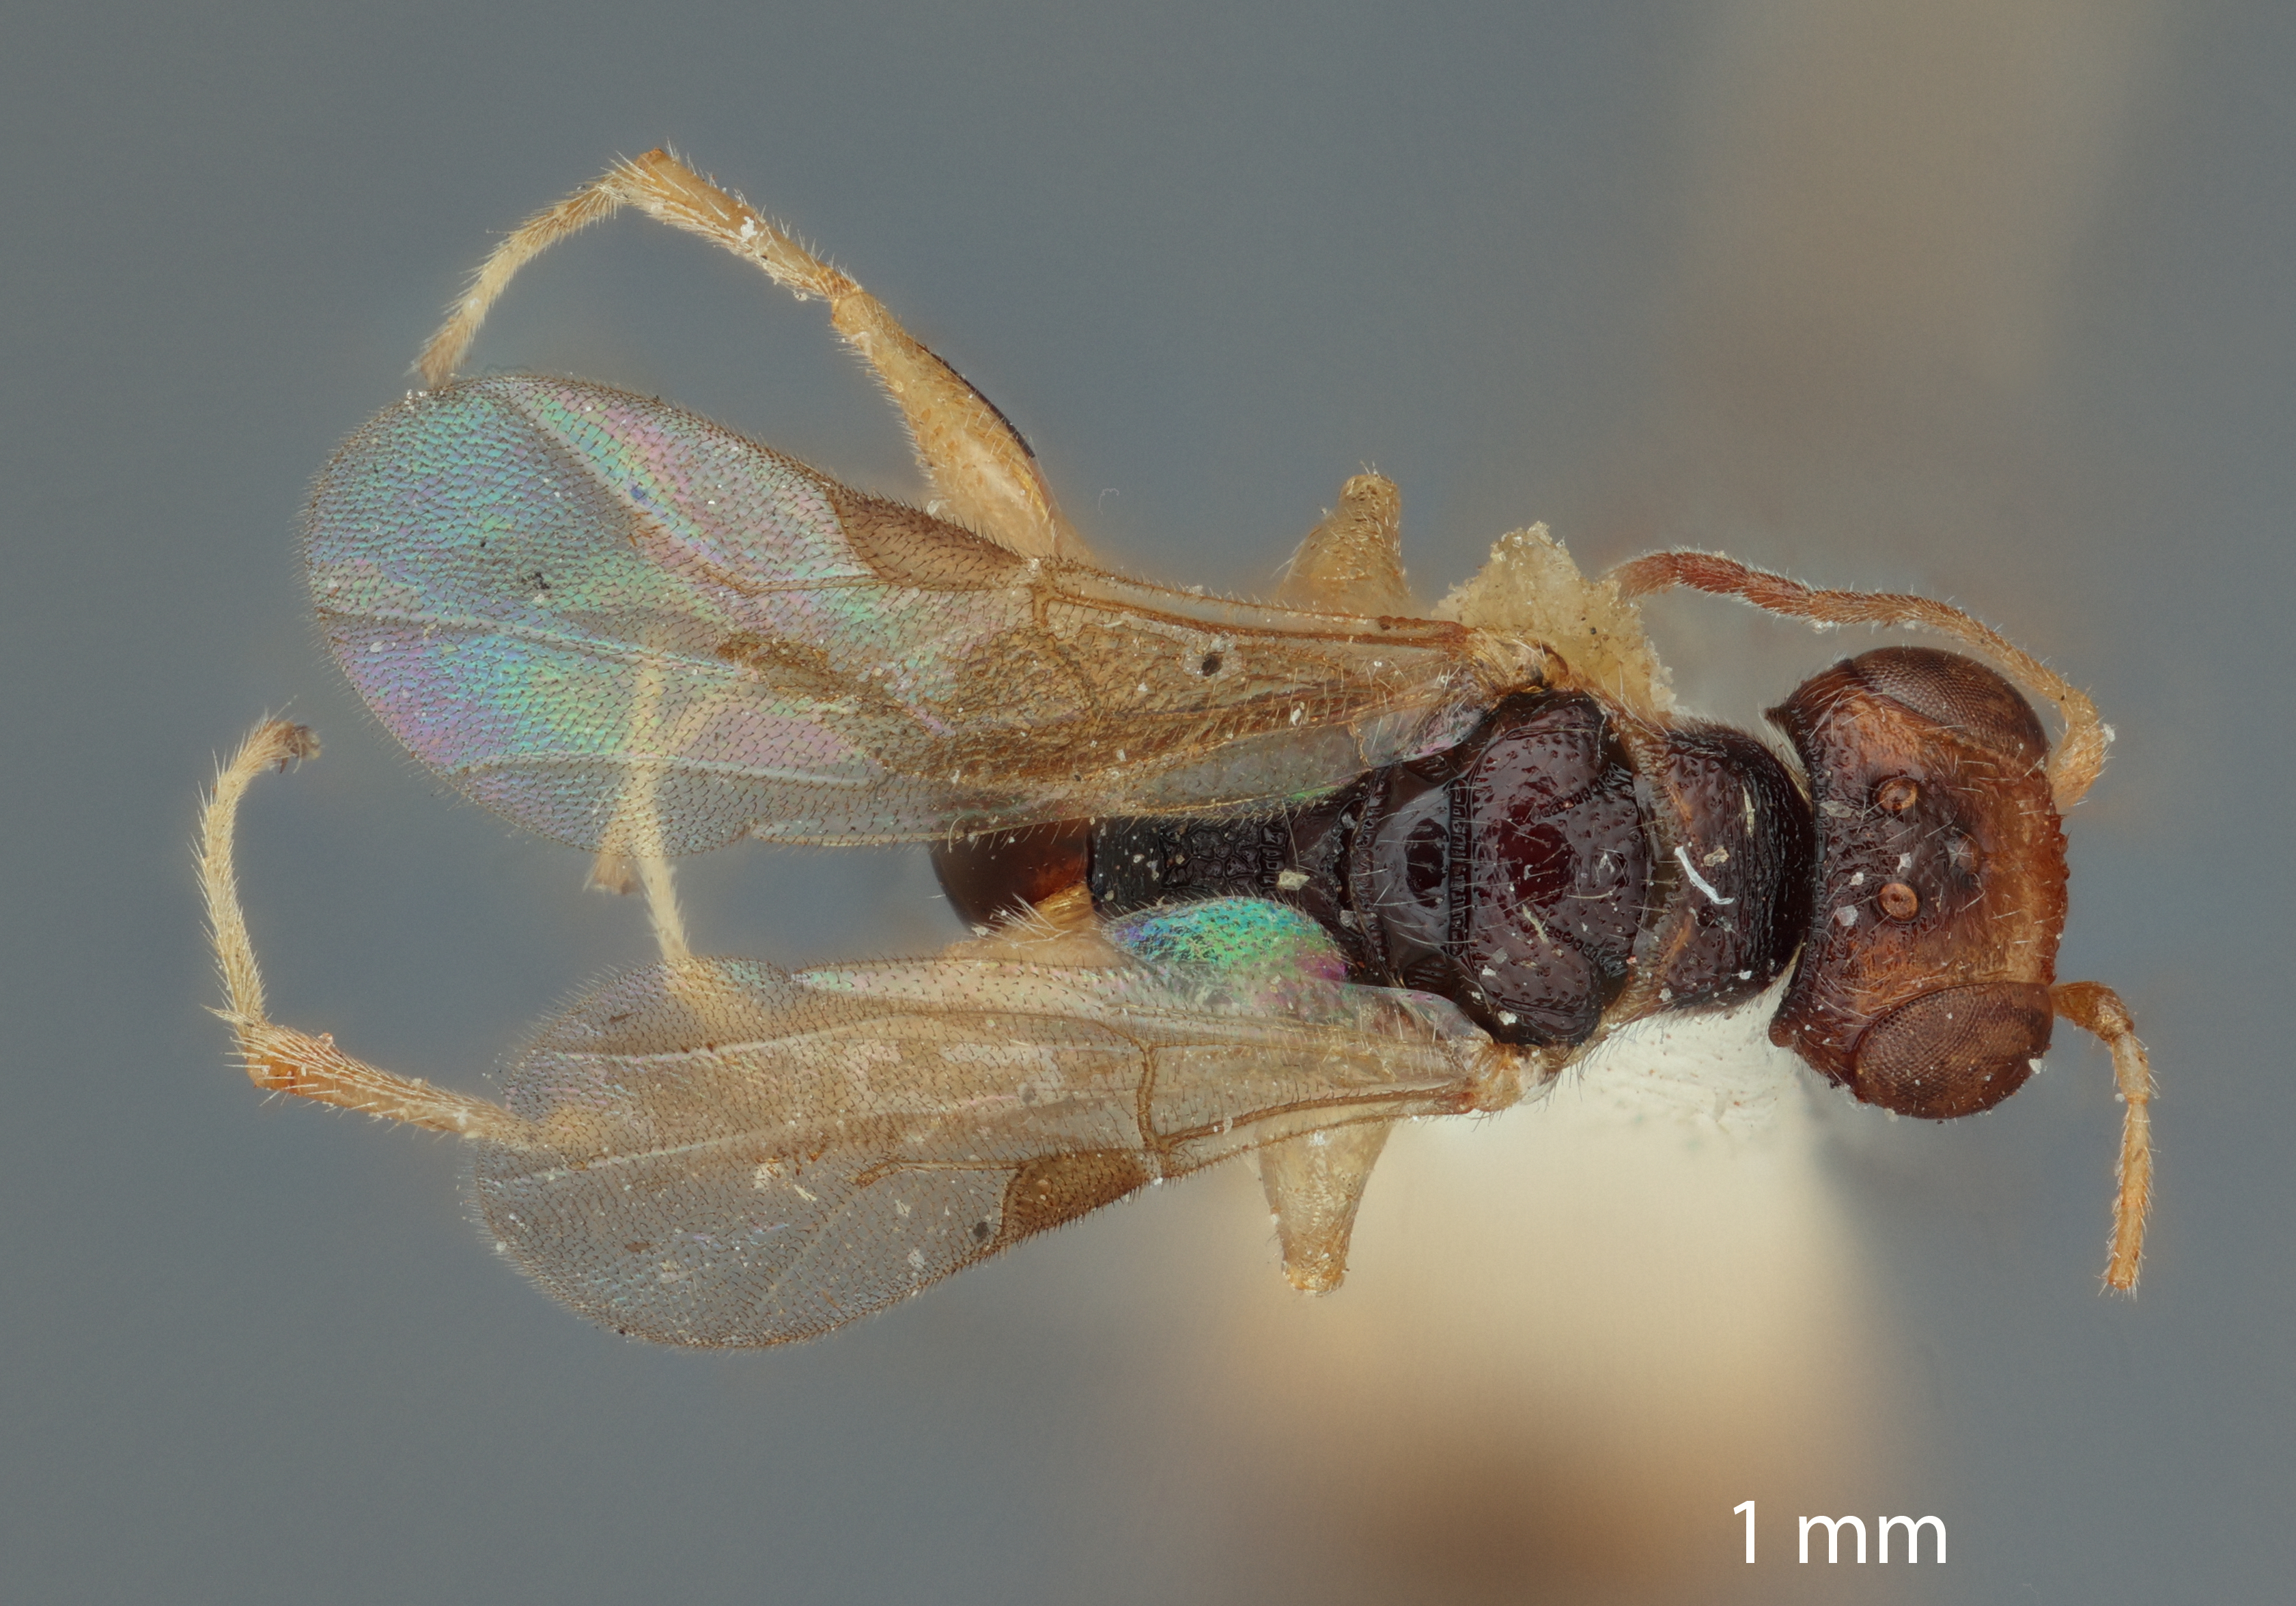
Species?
Chelogynus virginiensis
